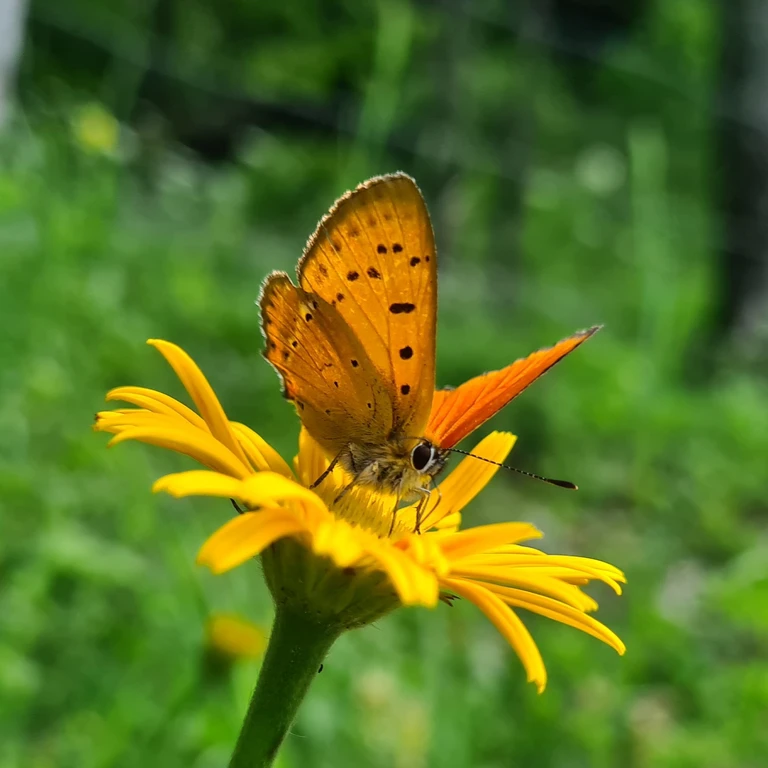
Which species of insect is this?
Lycaena virgaureae
